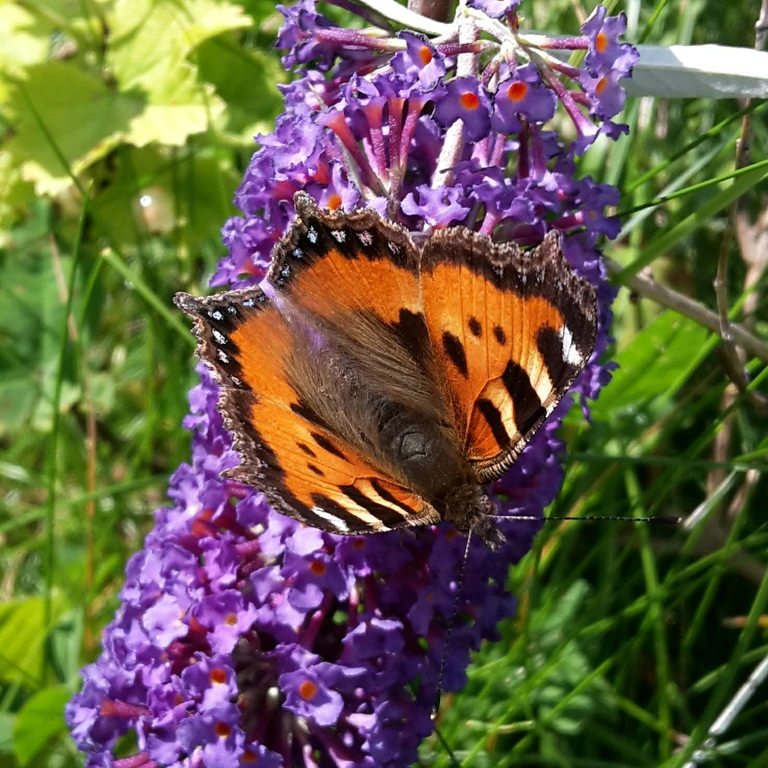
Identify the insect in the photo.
Aglais urticae
